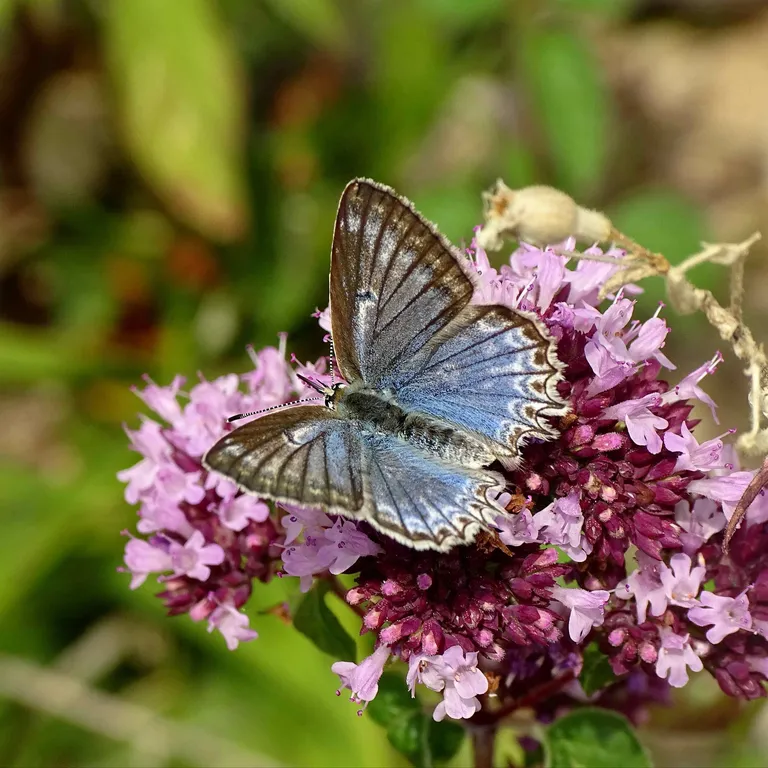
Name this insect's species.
Polyommatus daphnis
